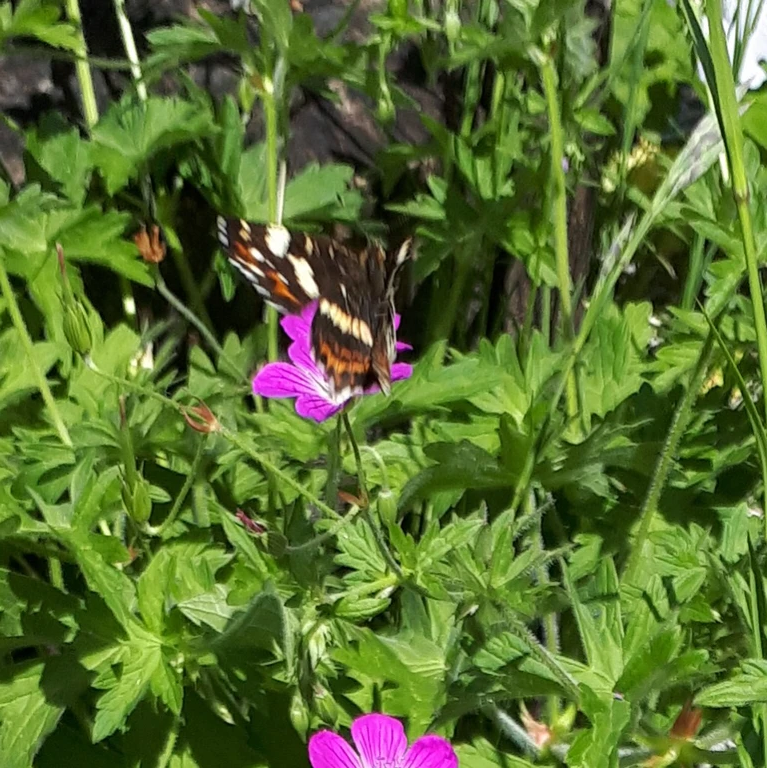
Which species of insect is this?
Araschnia levana
